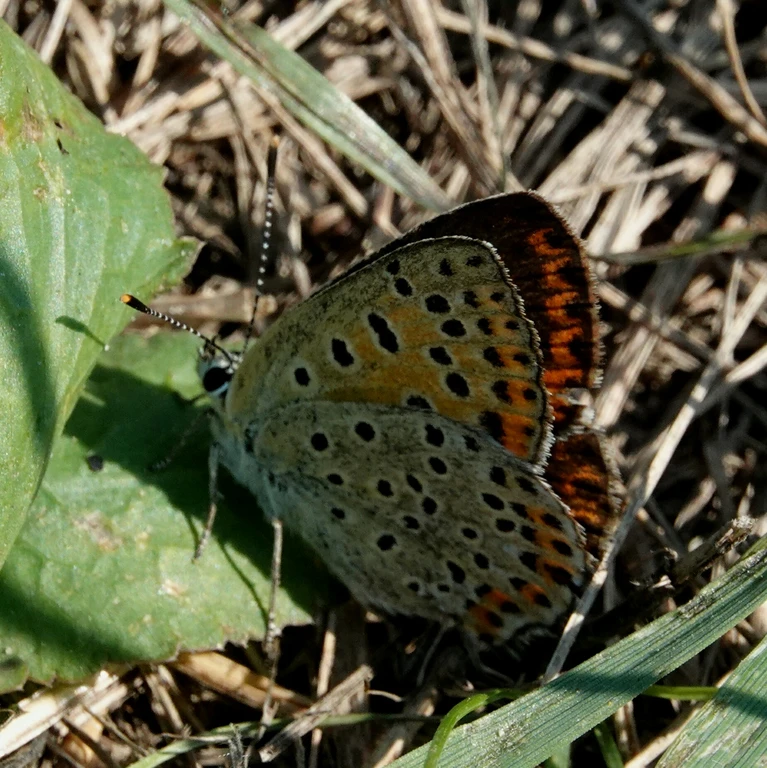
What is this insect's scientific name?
Lycaena tityrus (also Loweia tityrus)
